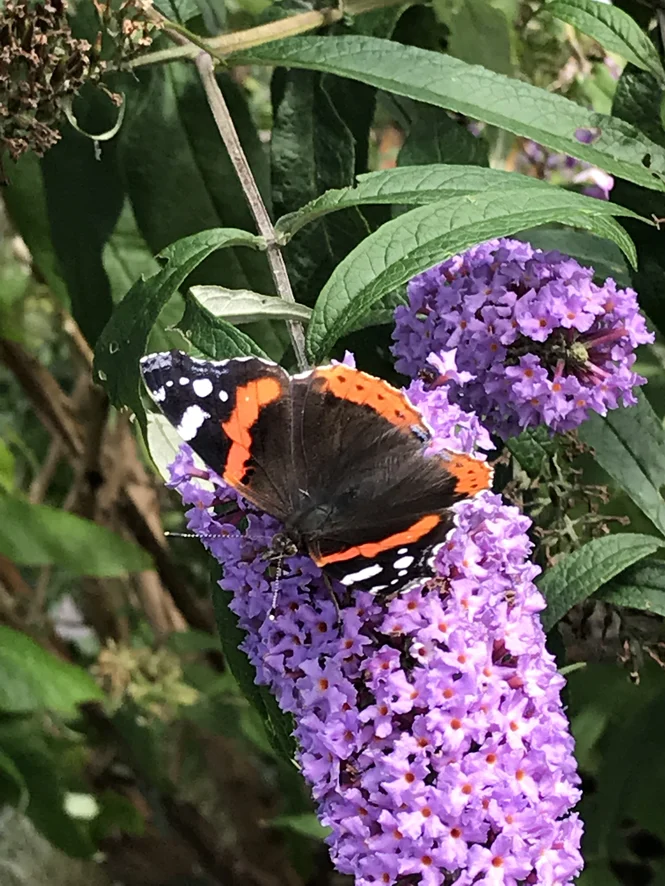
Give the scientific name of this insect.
Vanessa atalanta
